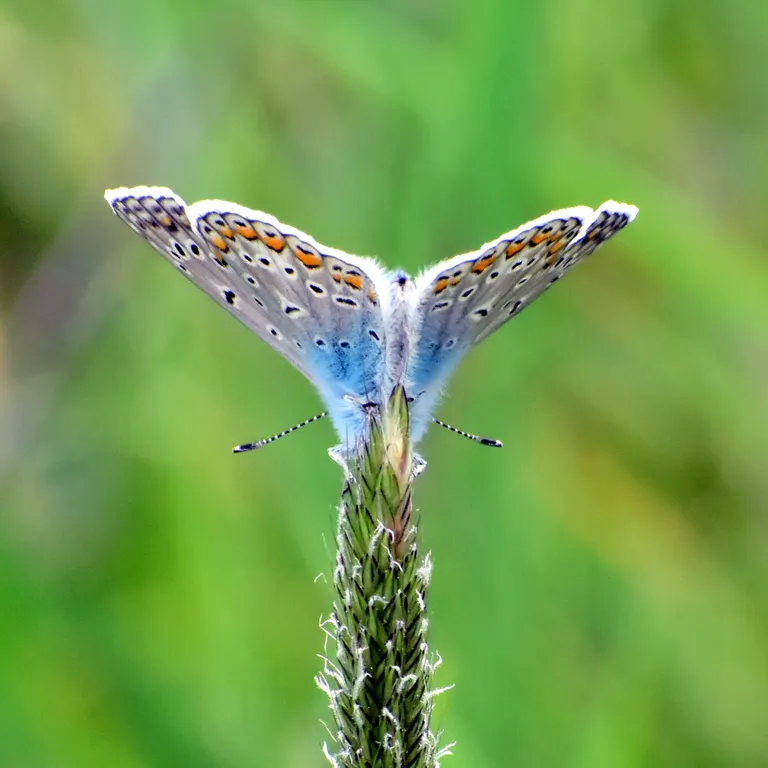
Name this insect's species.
Polyommatus icarus
